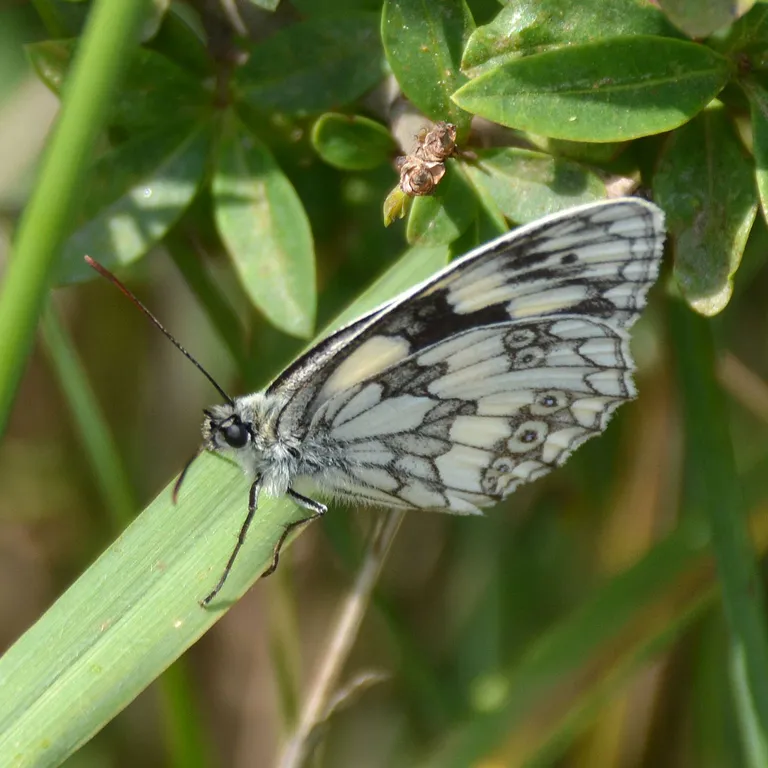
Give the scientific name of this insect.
Melanargia galathea
